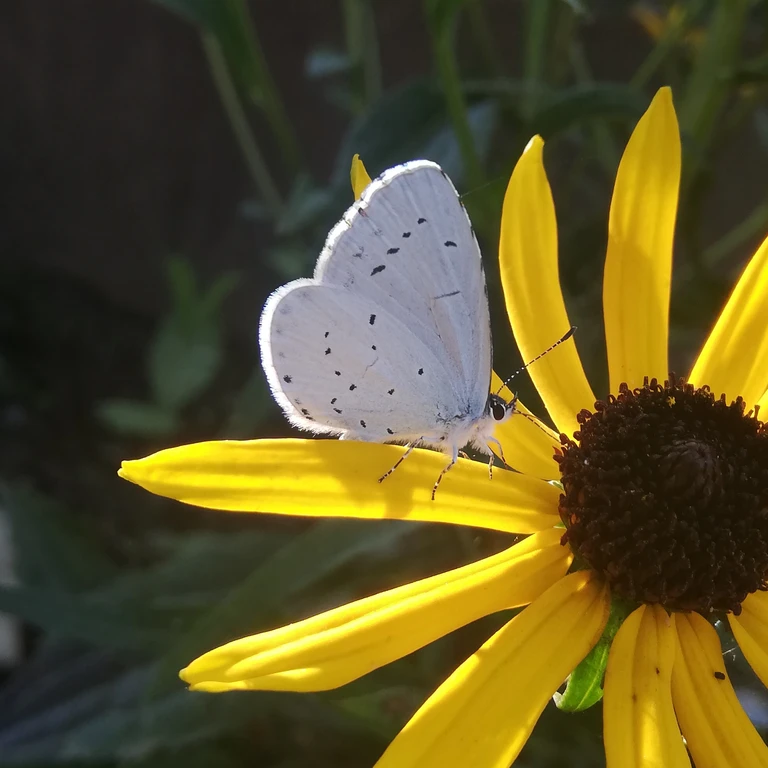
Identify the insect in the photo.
Celastrina argiolus
